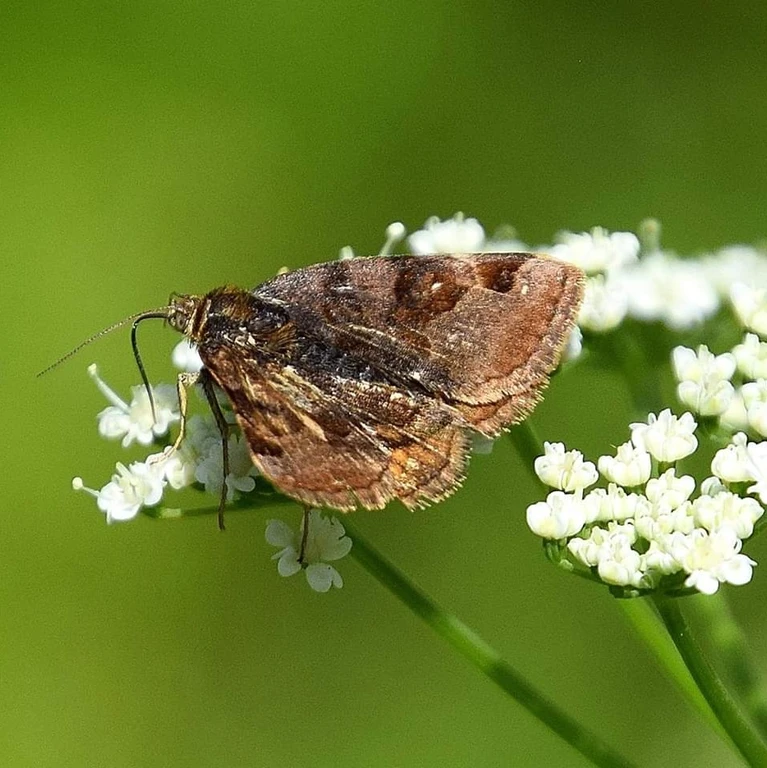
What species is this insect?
Euclidia glyphica
